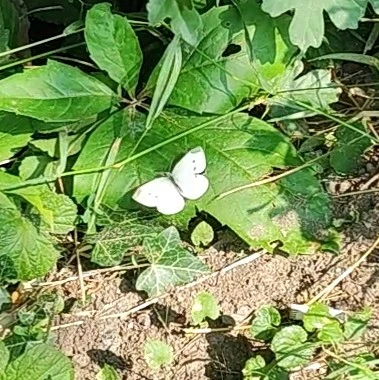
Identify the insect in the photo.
Pieris rapae
